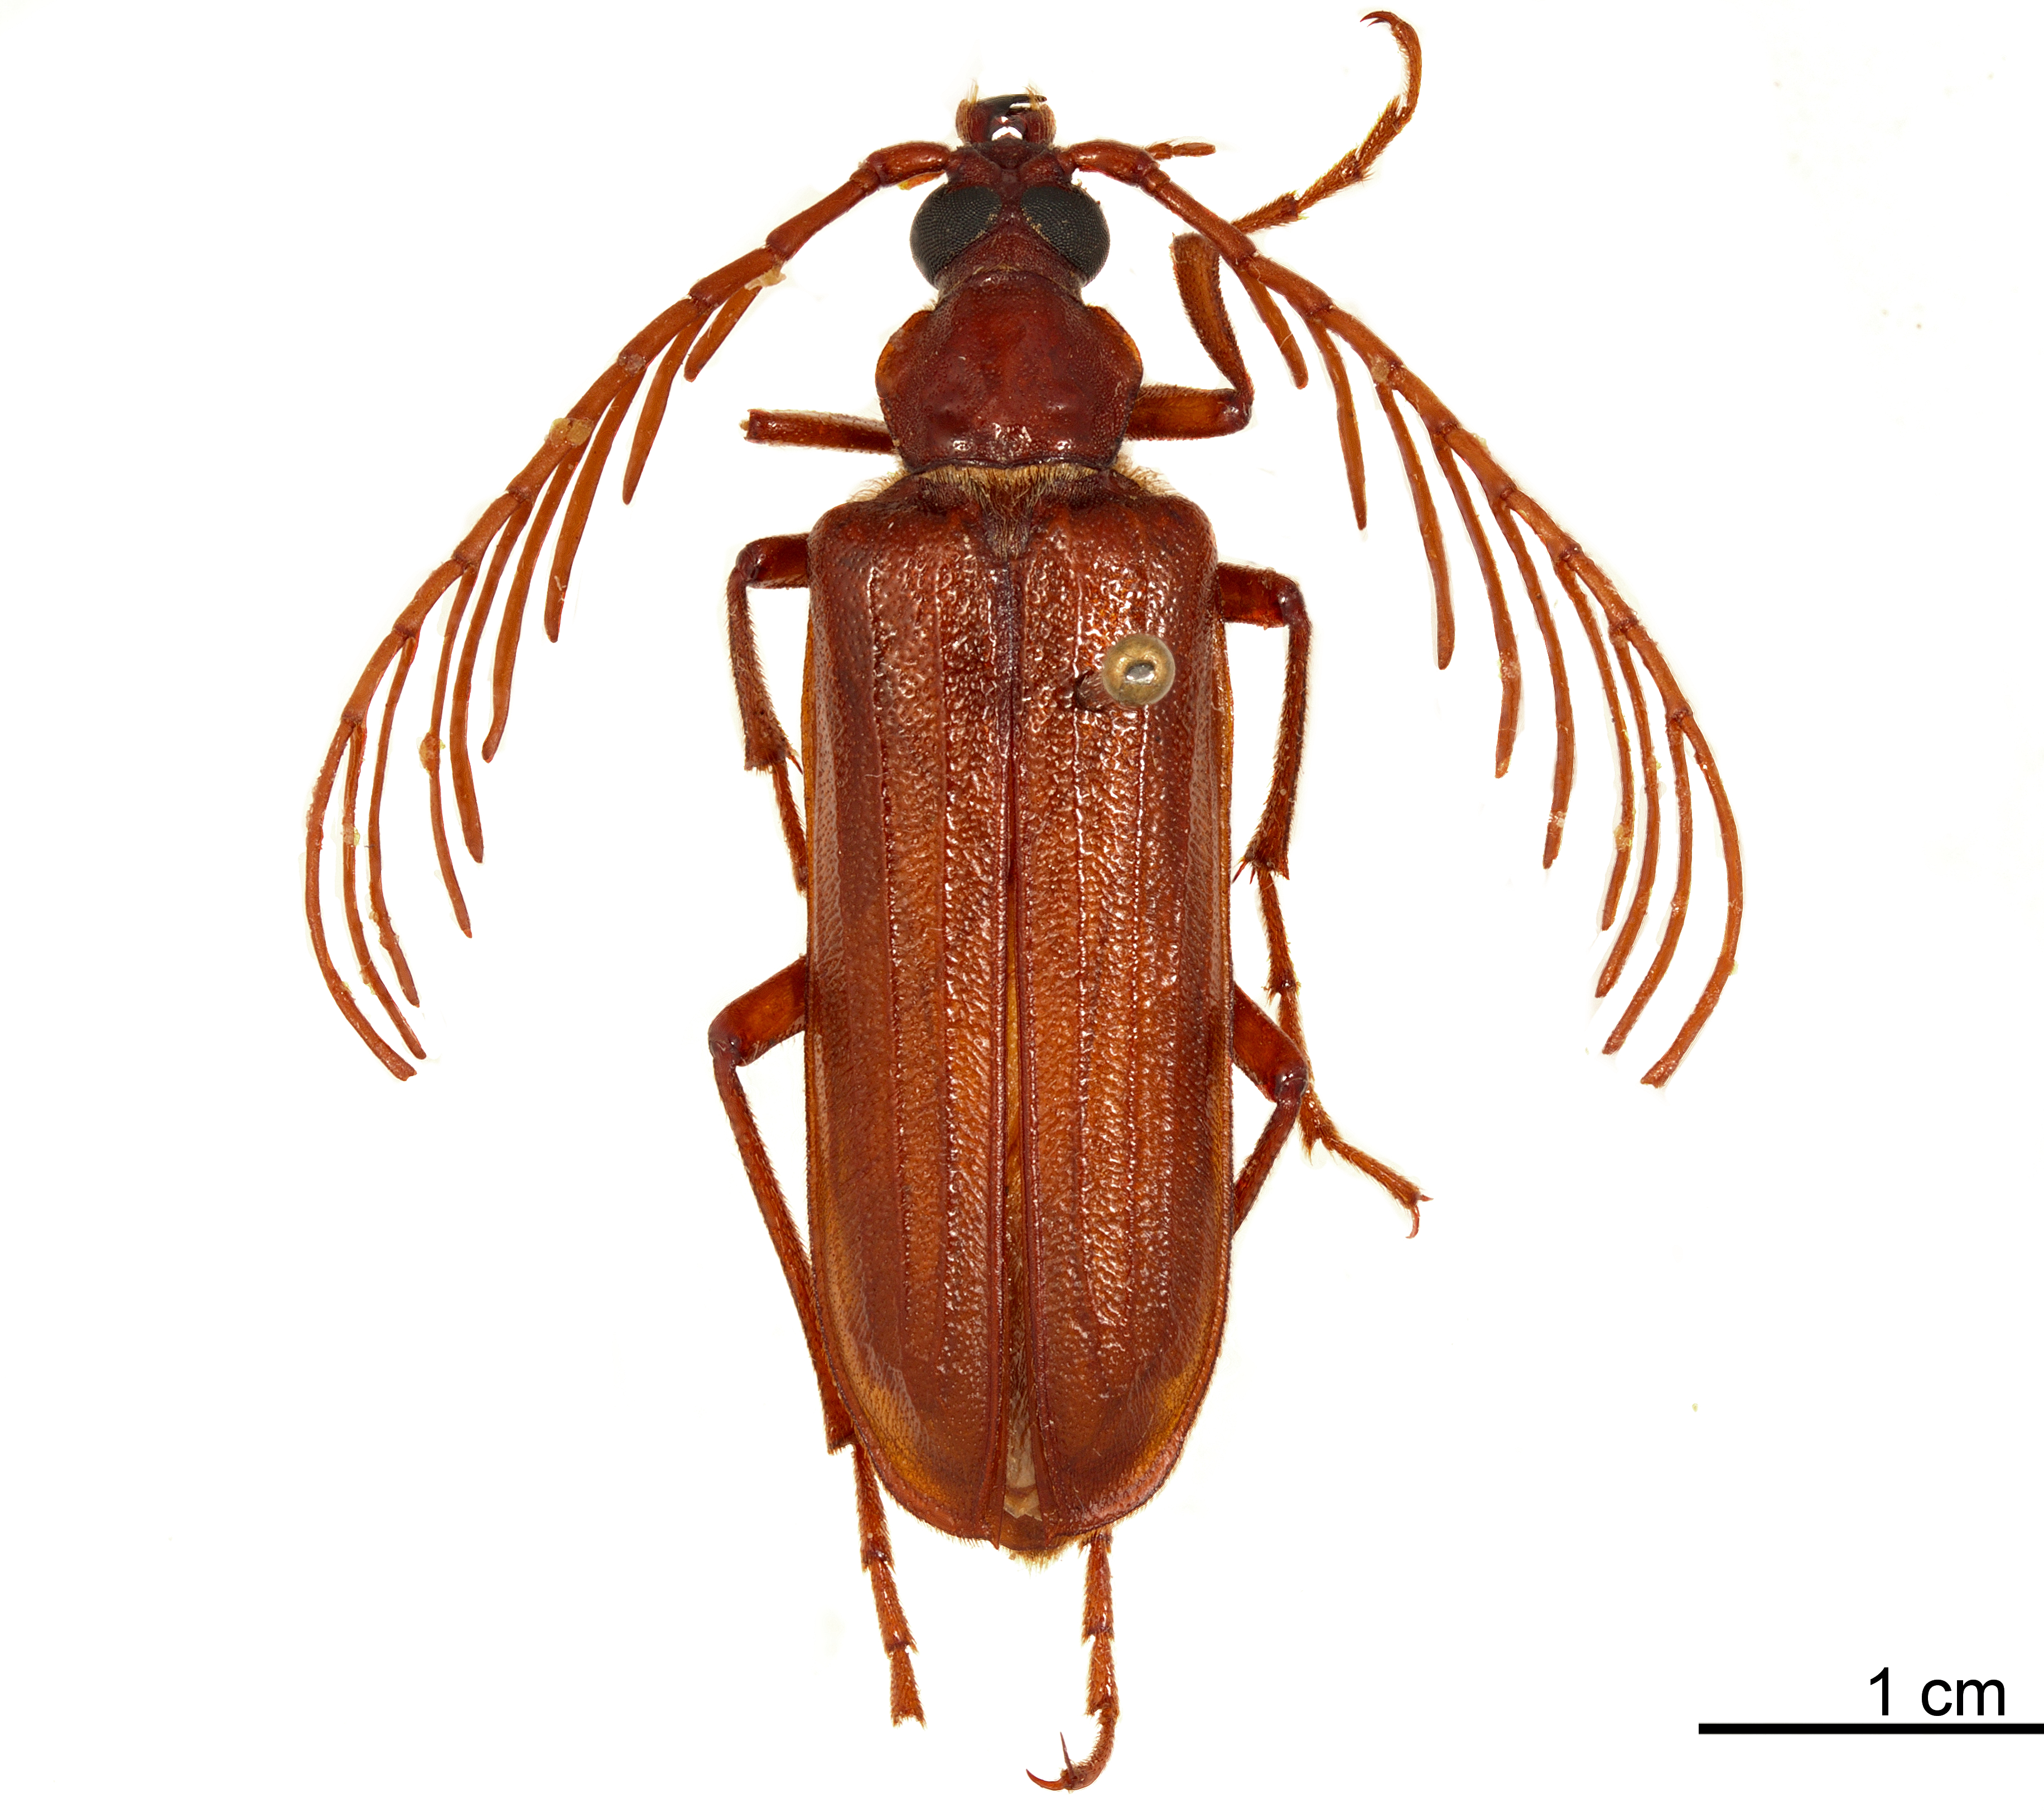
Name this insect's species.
Pathocerus wagneri
